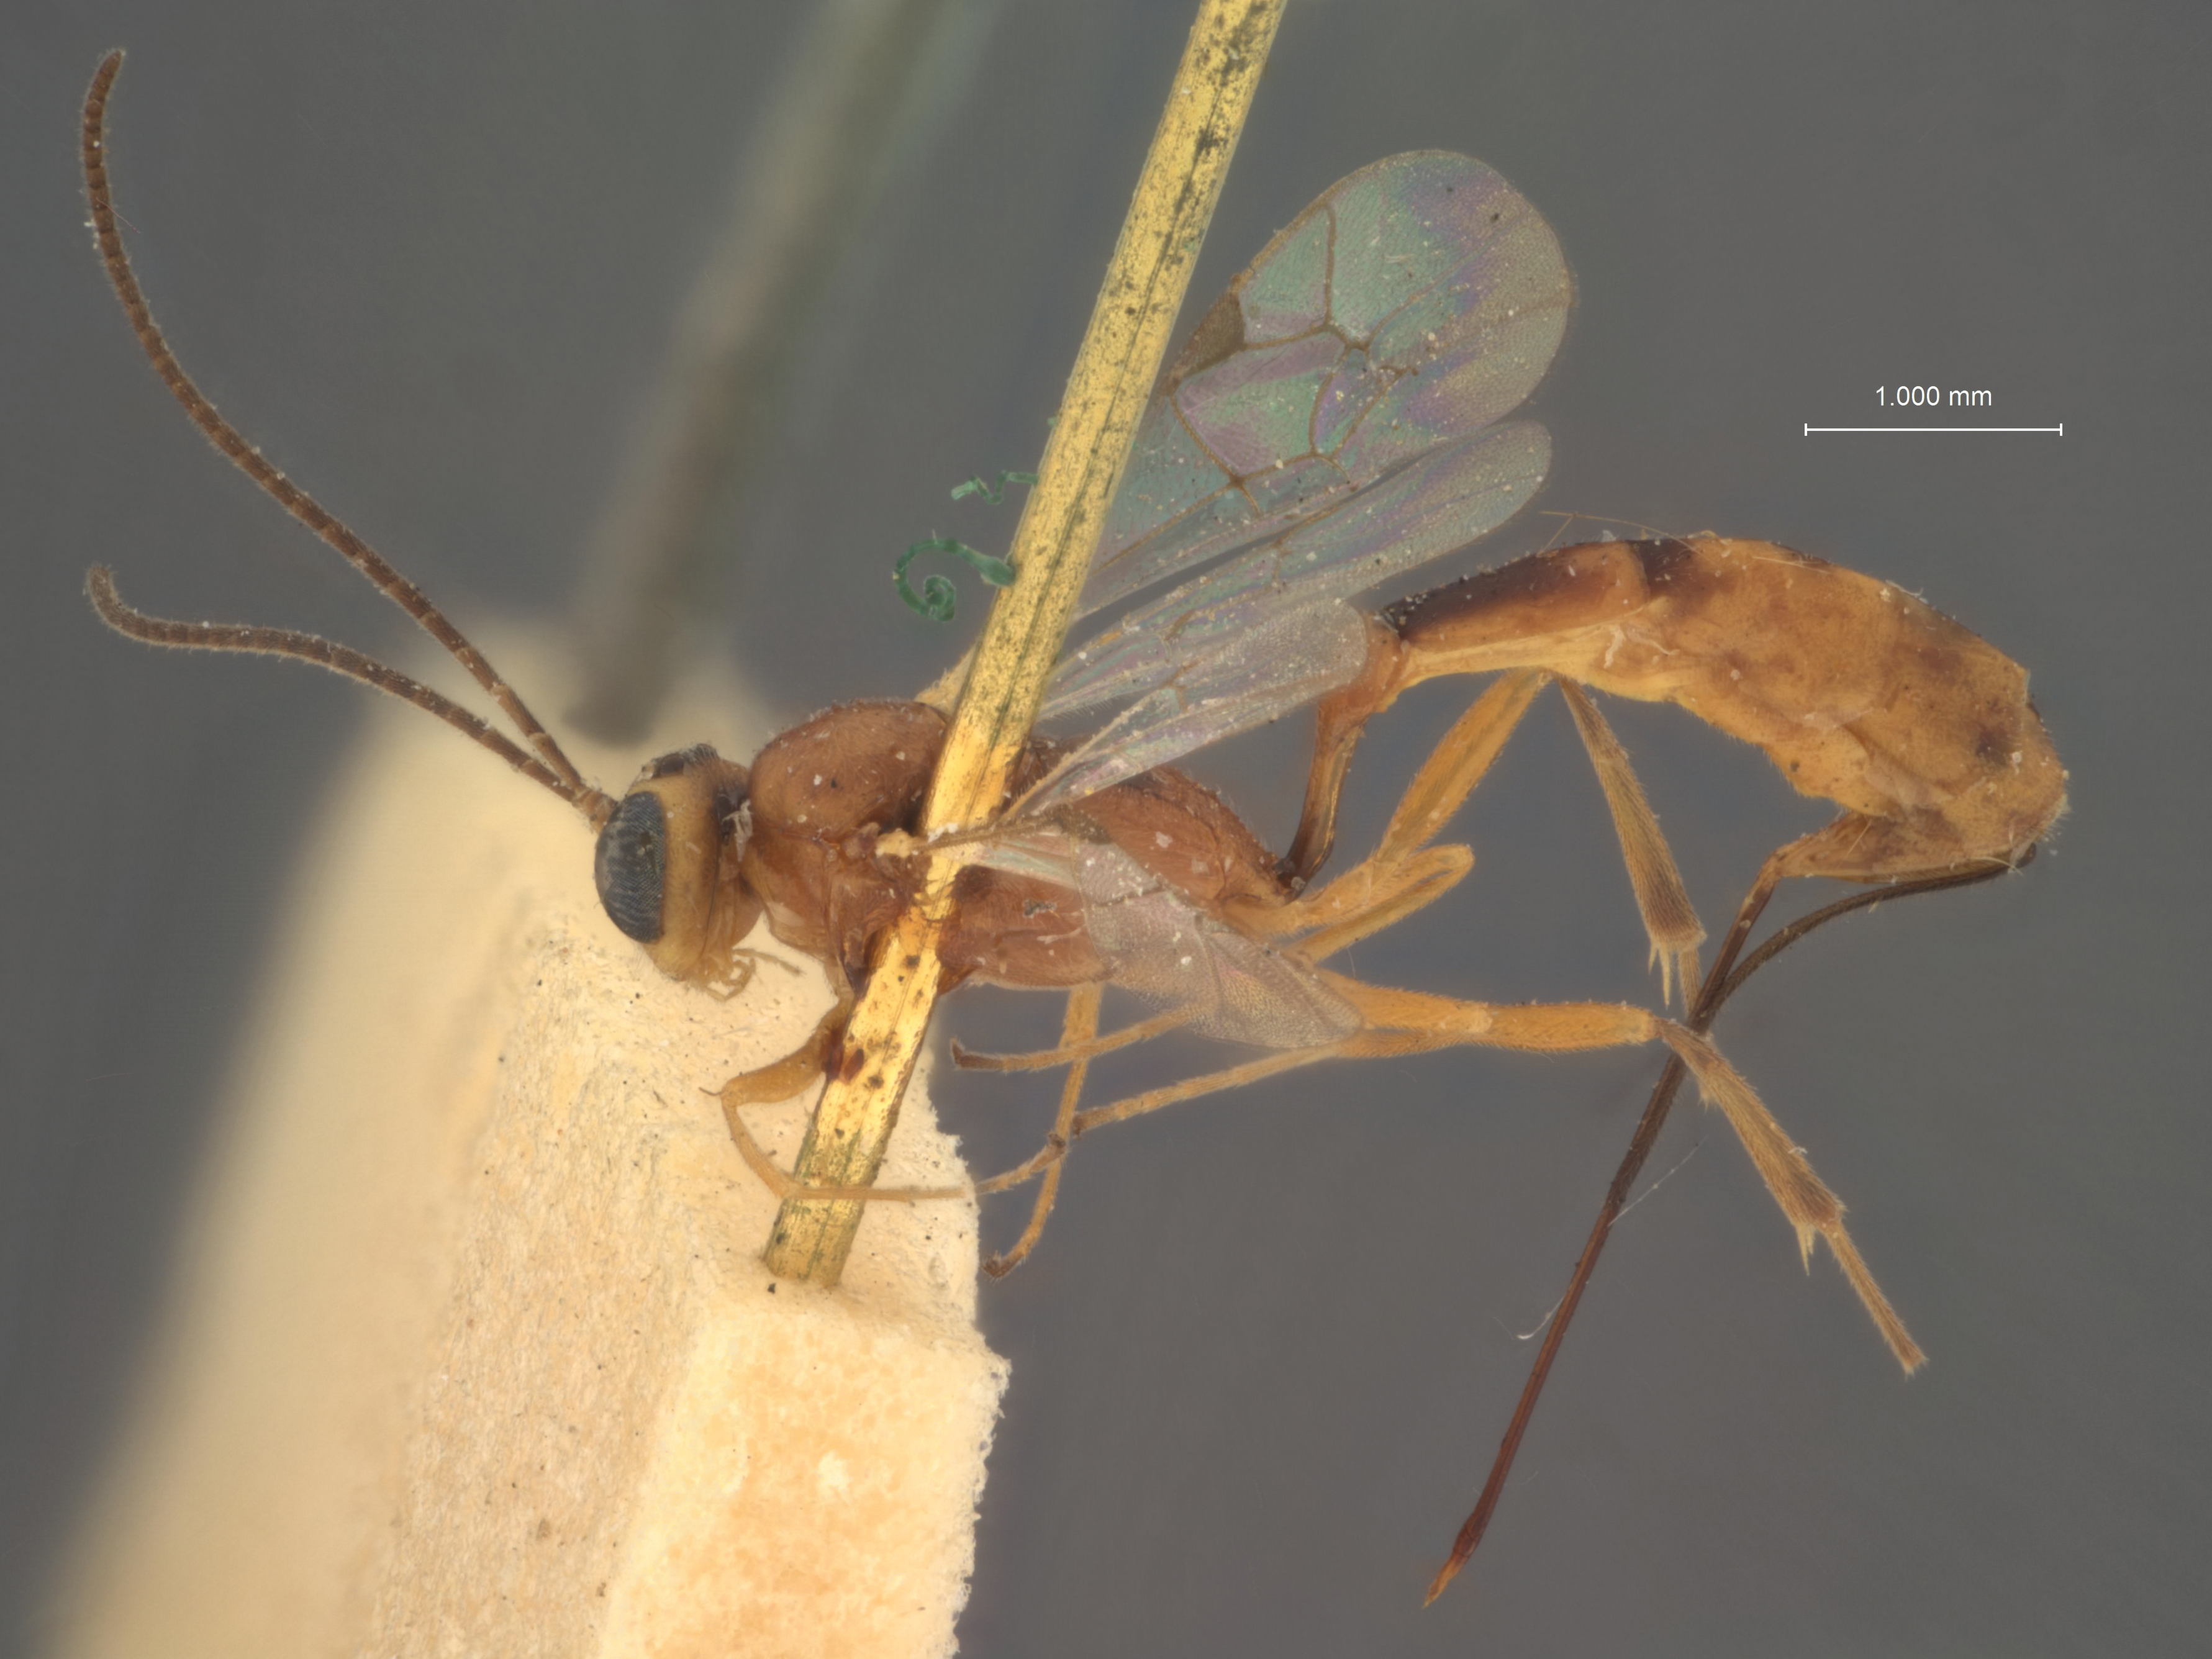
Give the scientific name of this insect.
Cremastus minor
